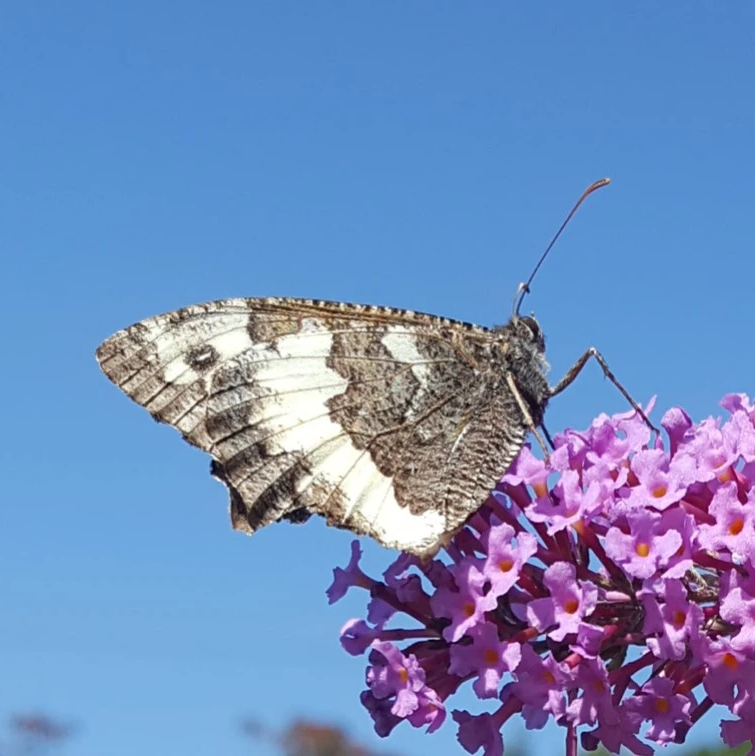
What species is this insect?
Brintesia circe
